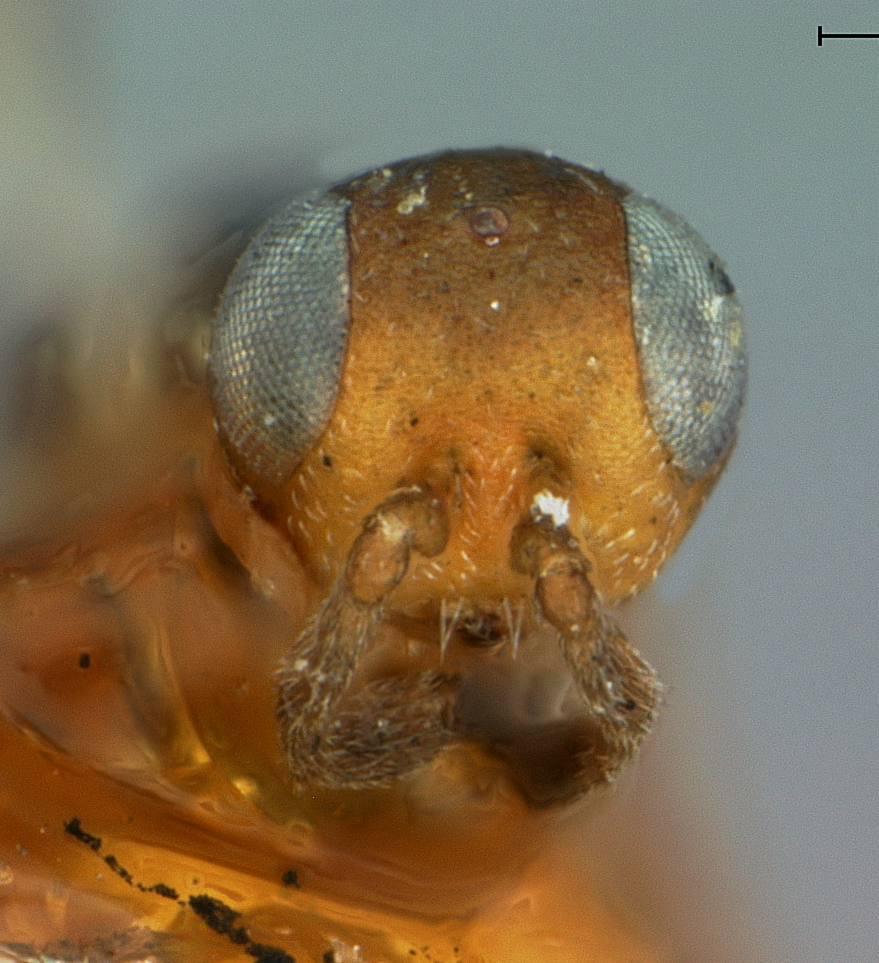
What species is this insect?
Prionomastix americana
